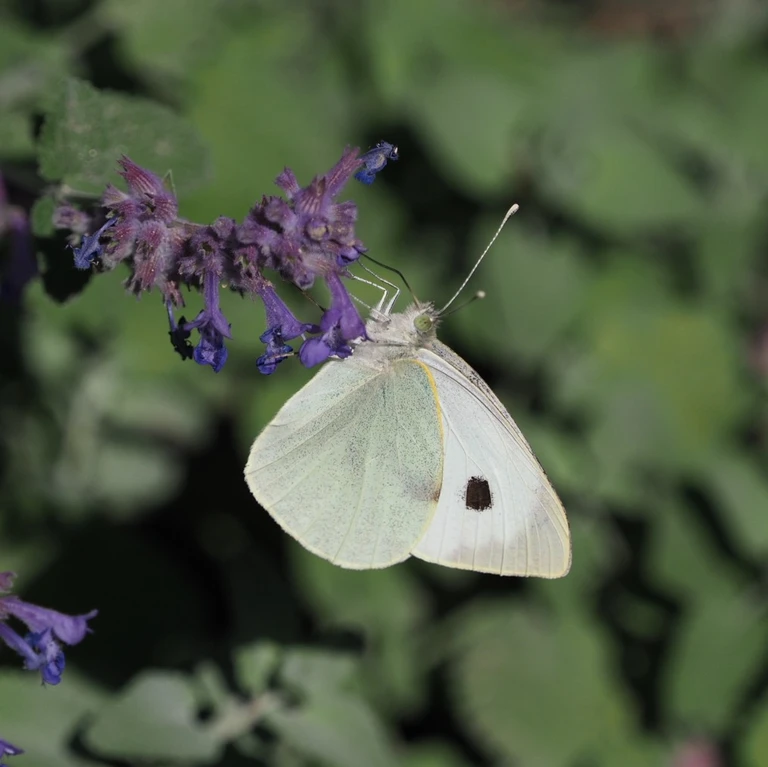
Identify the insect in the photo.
Pieris brassicae
